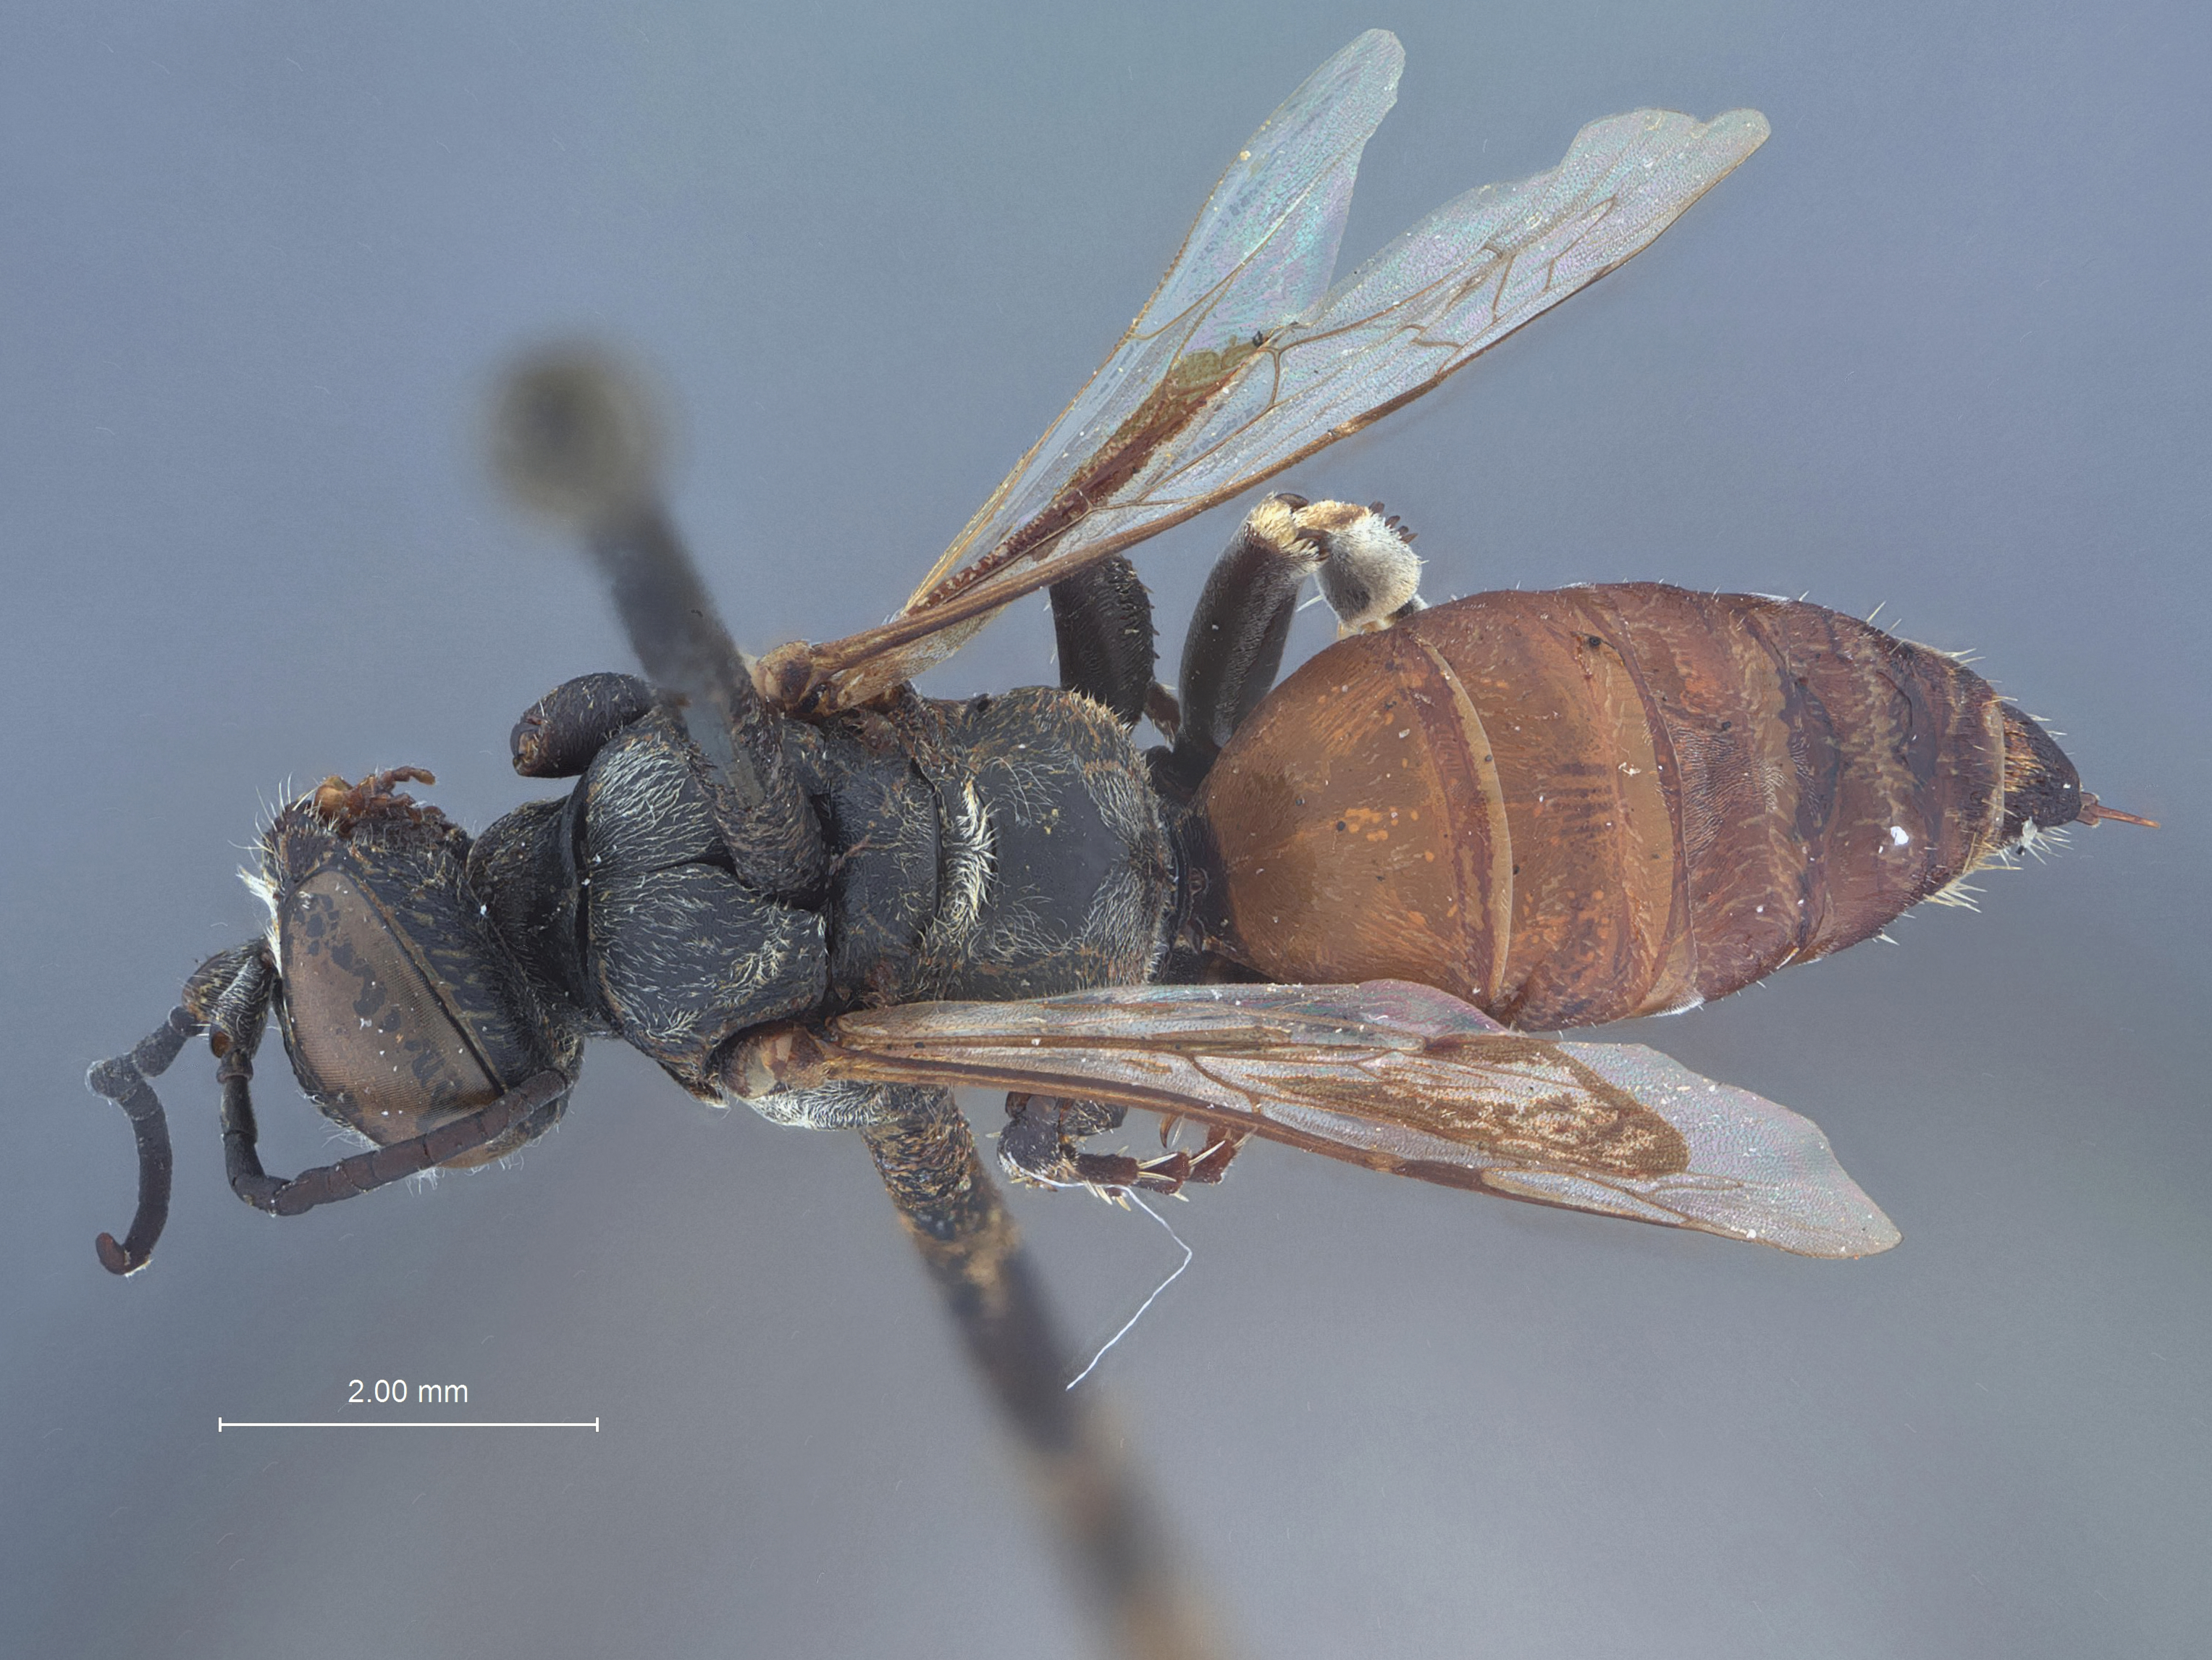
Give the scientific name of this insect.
Tachytes birkmanni
